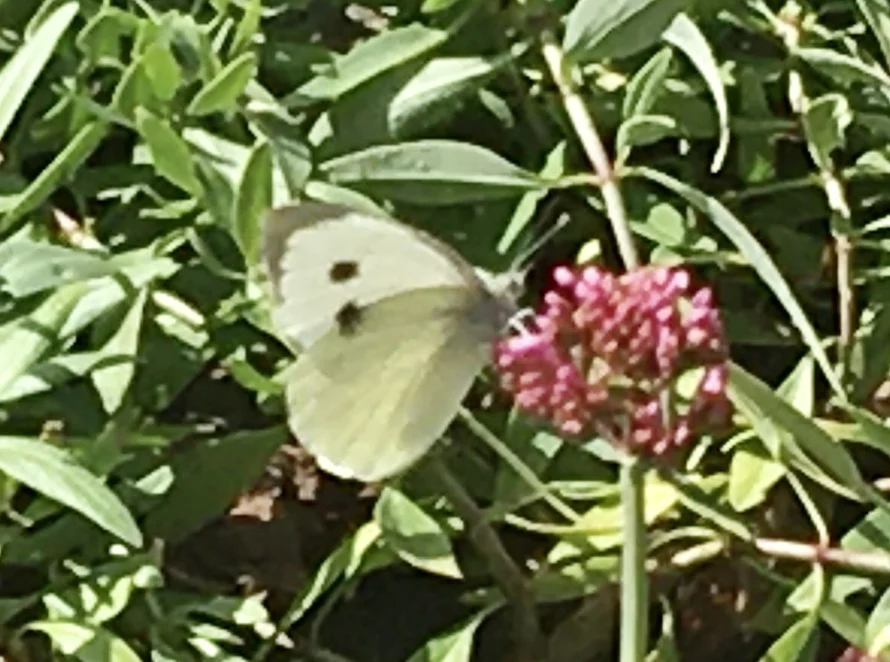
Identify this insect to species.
Pieris brassicae
